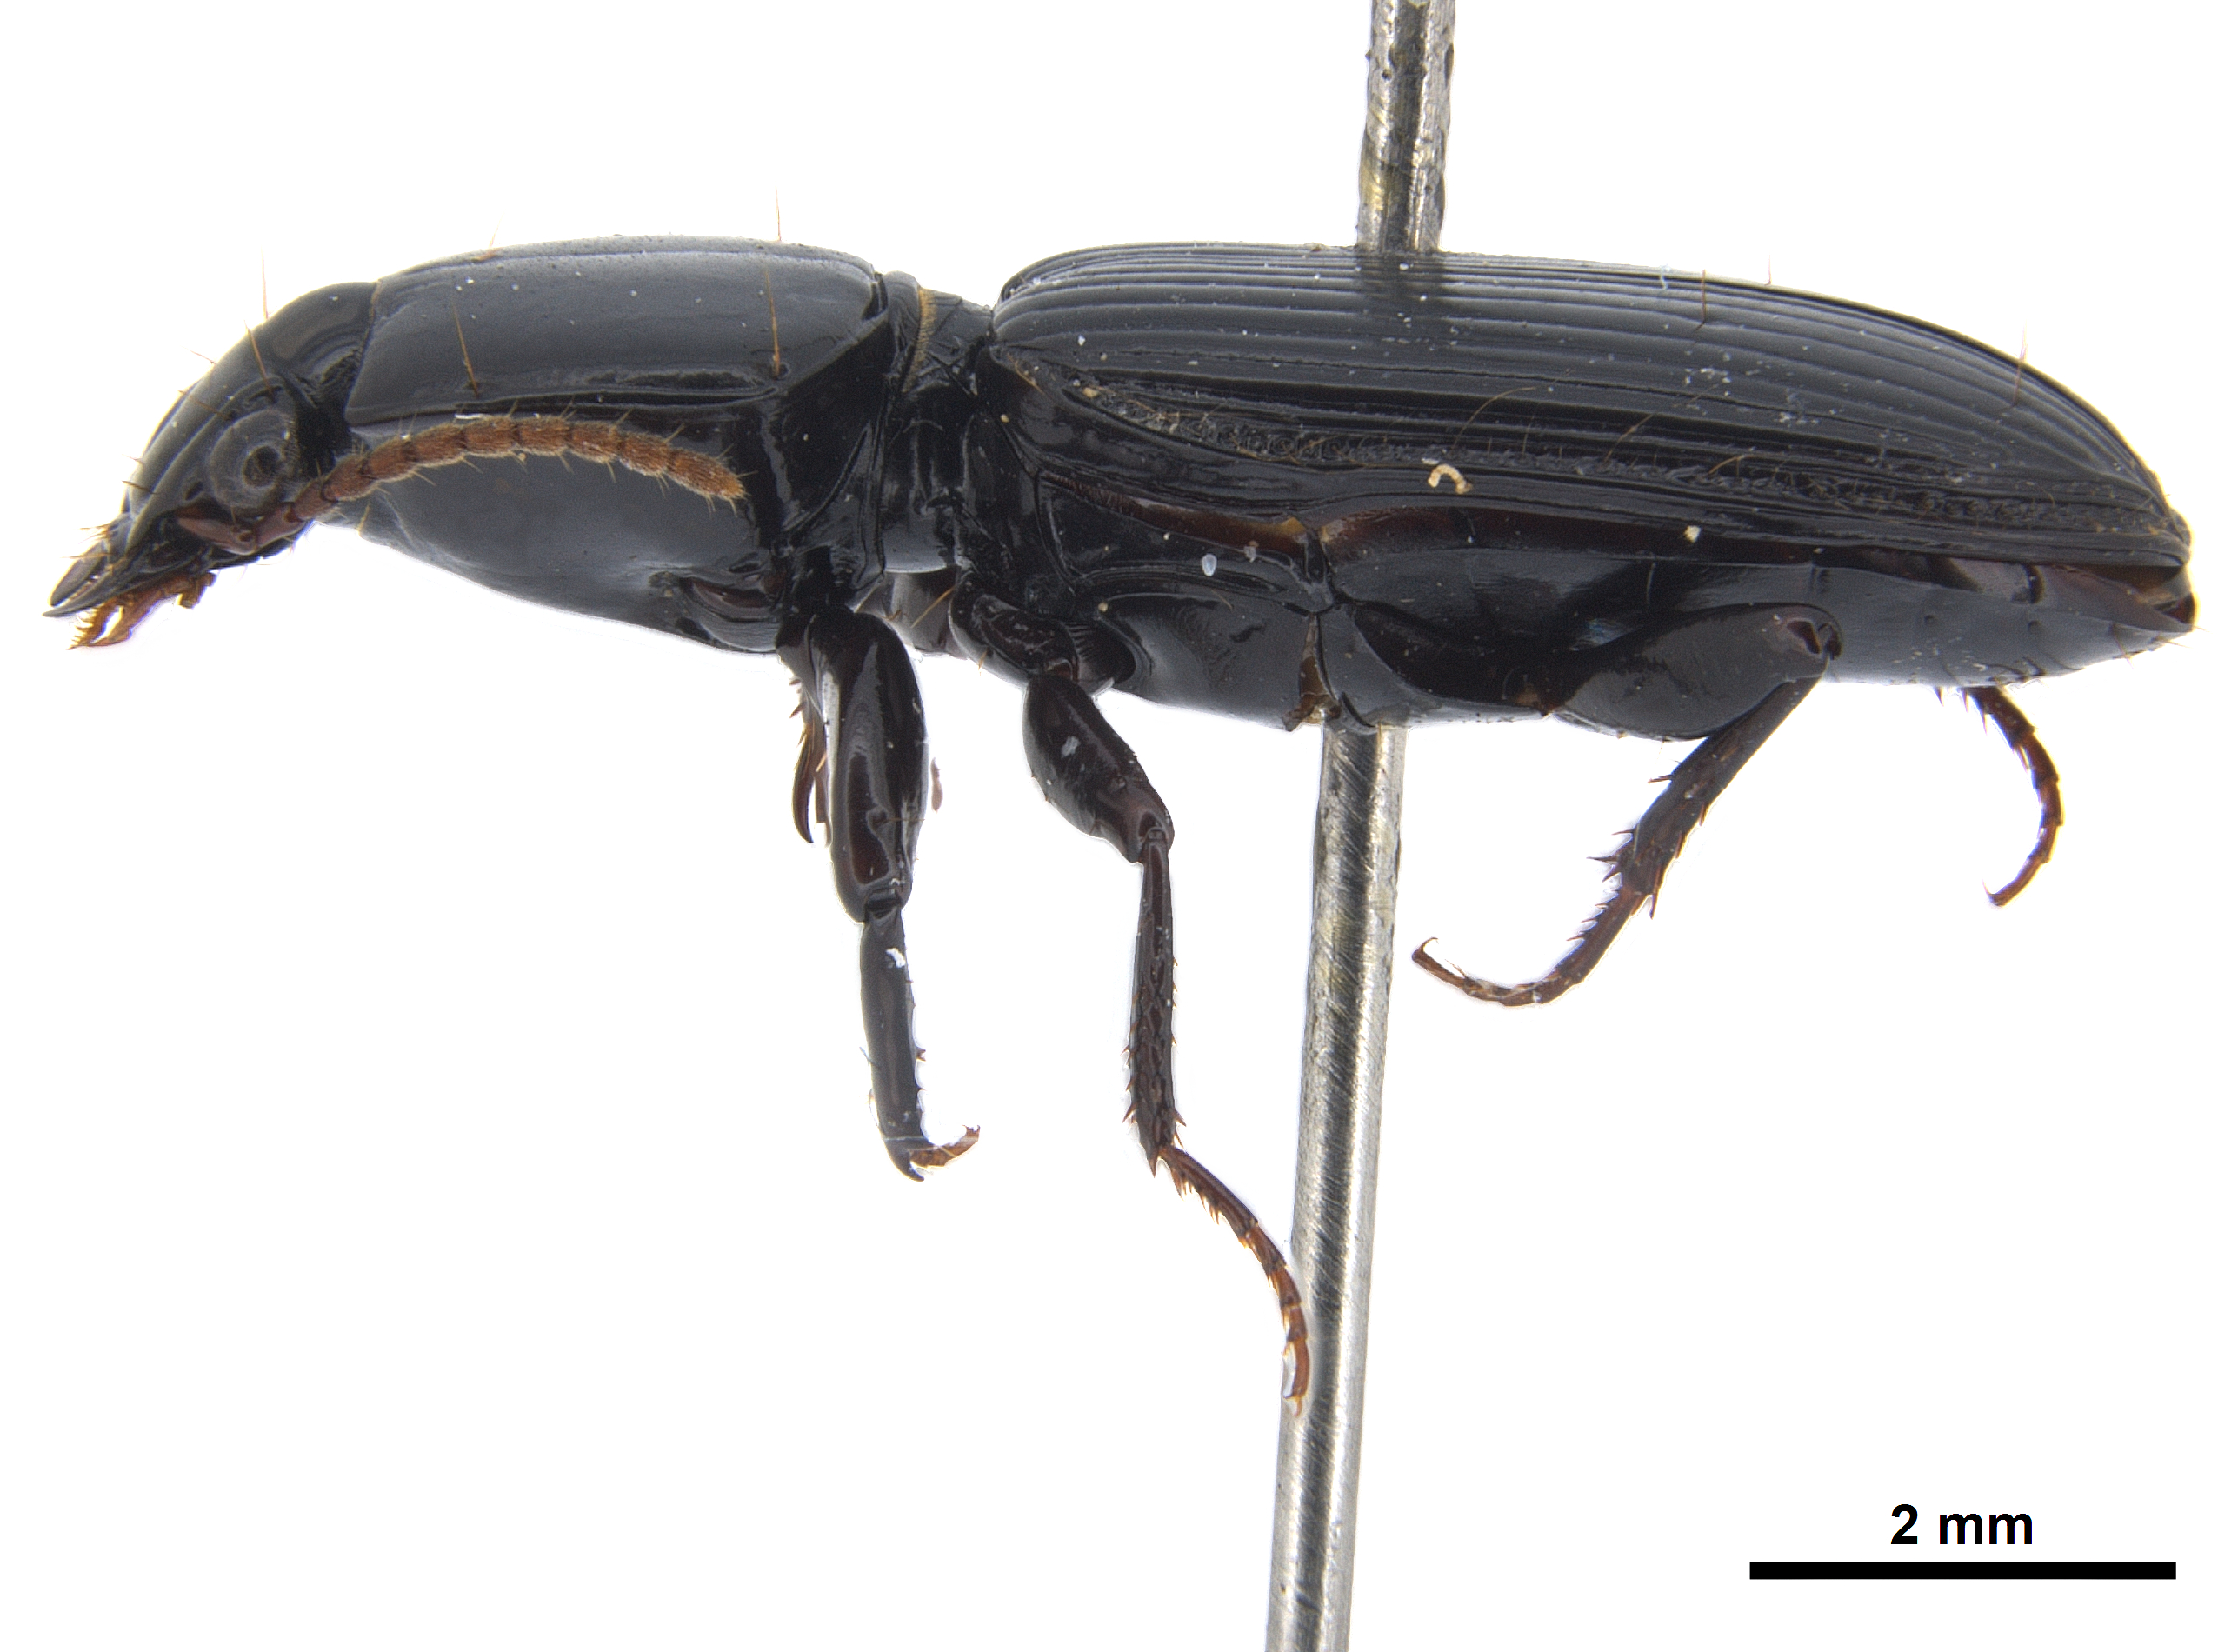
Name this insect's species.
Nyctosyles planicollis
